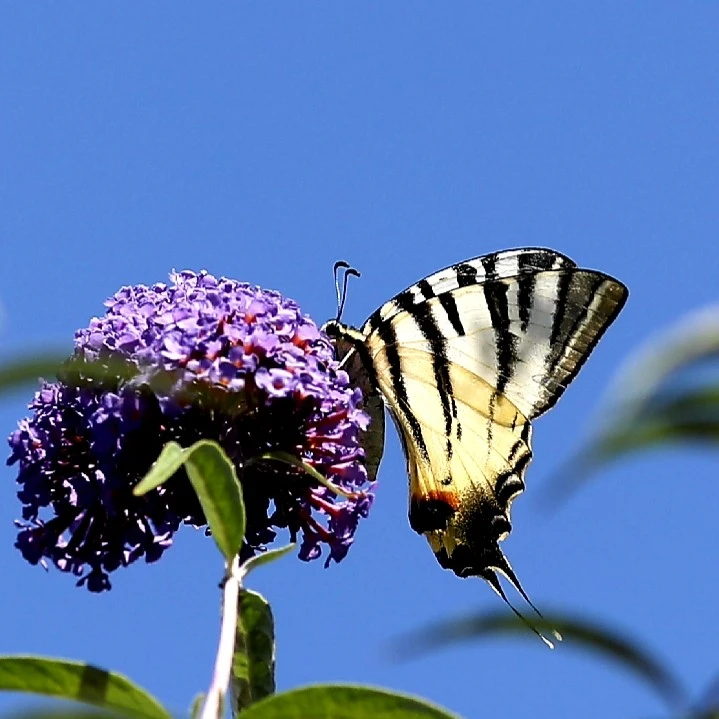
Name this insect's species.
Iphiclides podalirius
